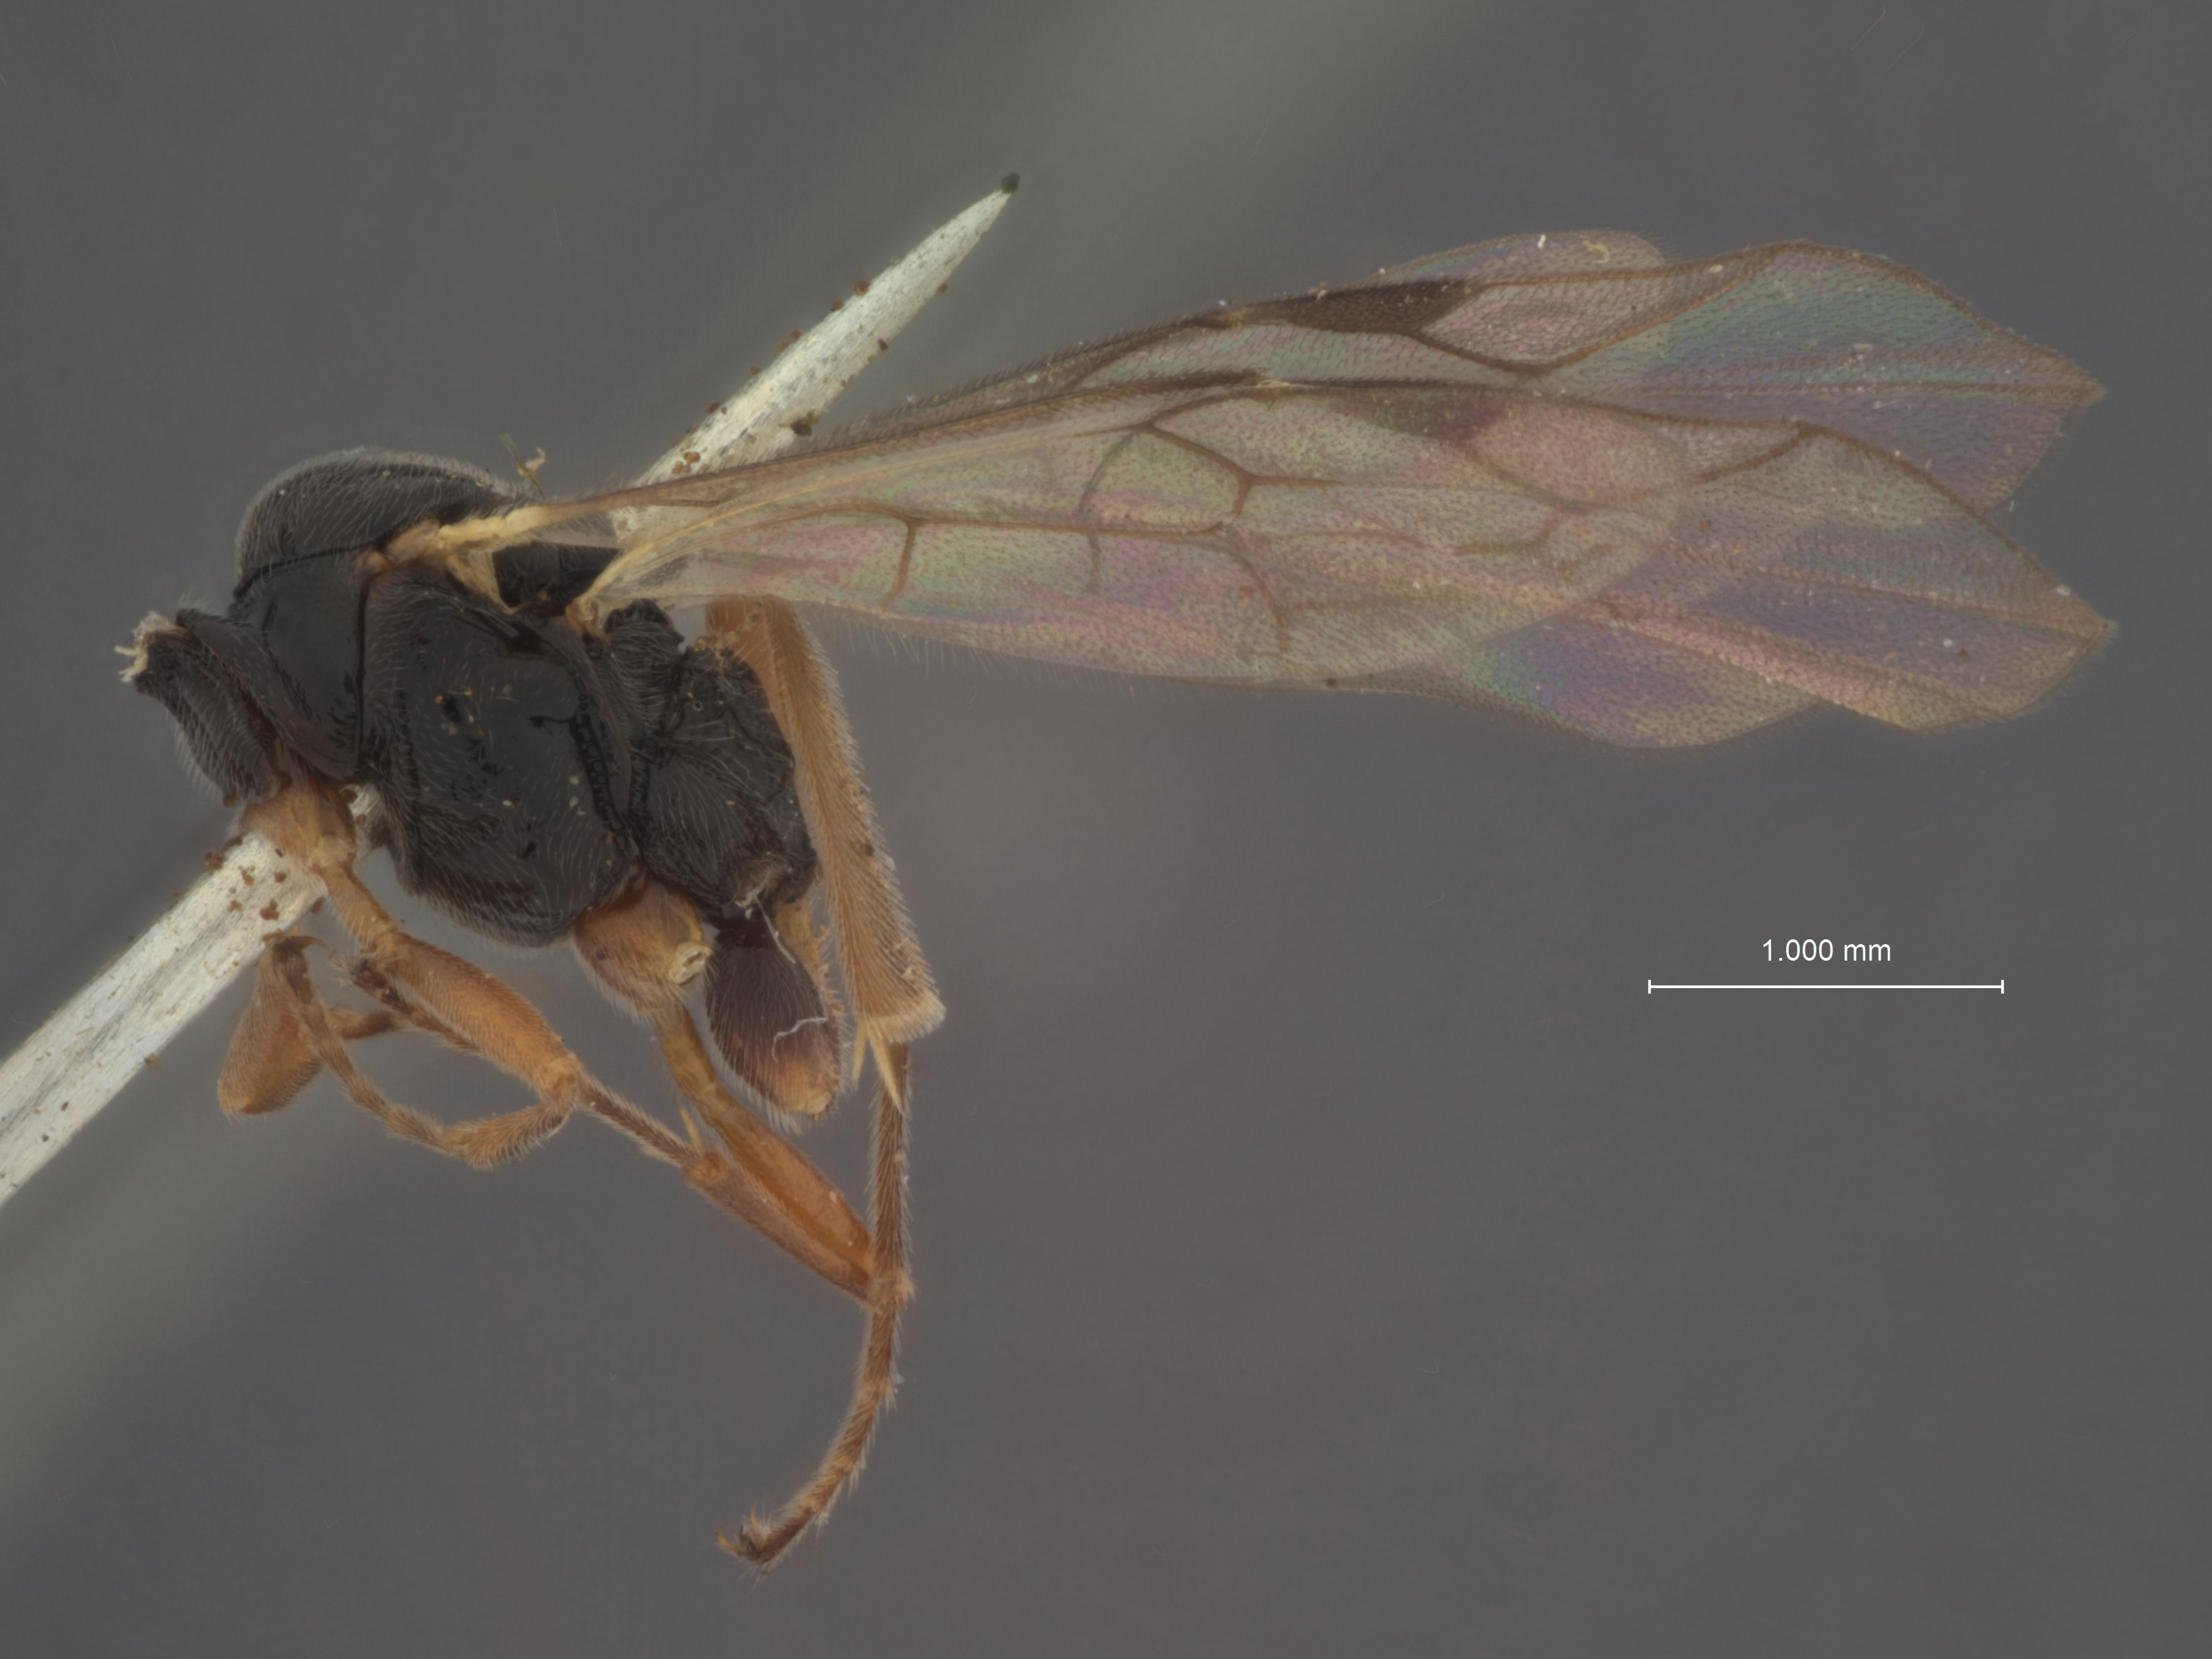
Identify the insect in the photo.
Exolytus alaskensis
